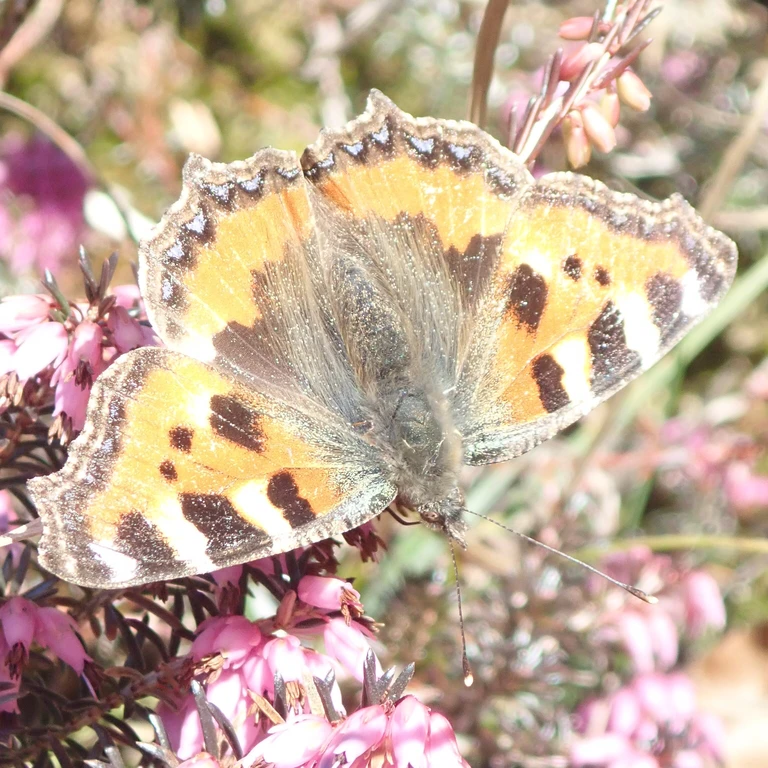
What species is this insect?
Aglais urticae
